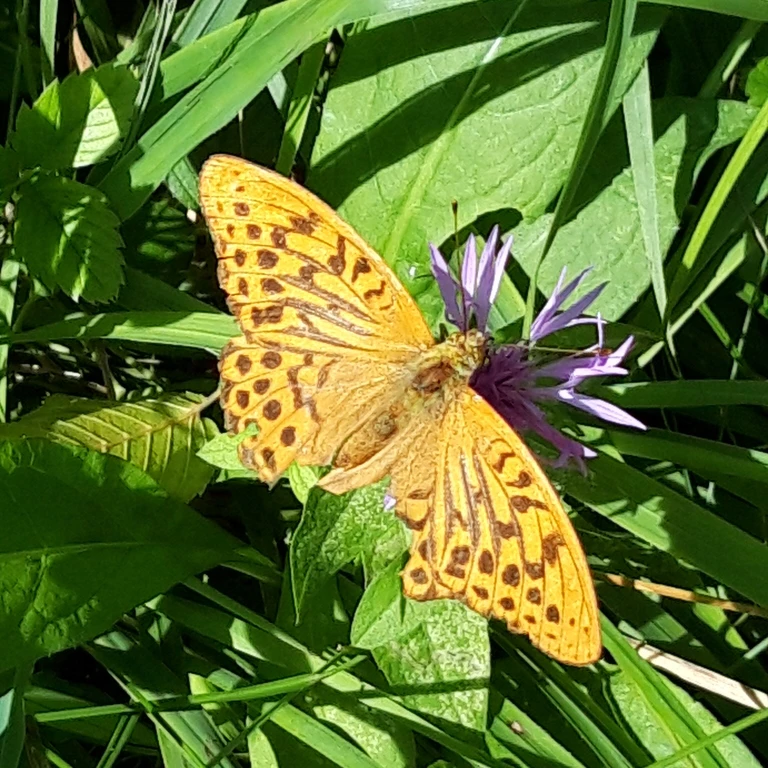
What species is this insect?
Argynnis paphia
